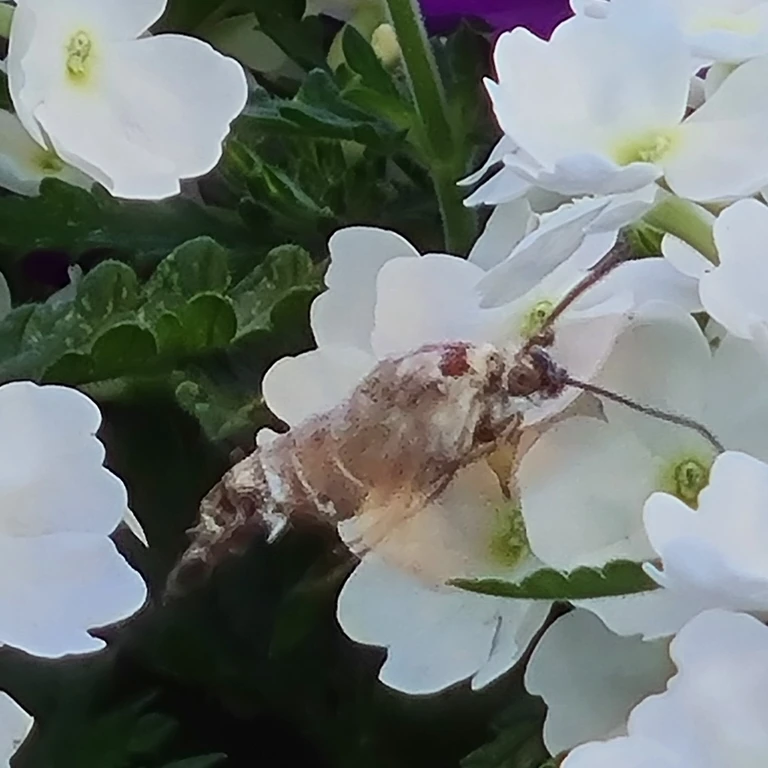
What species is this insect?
Macroglossum stellatarum
